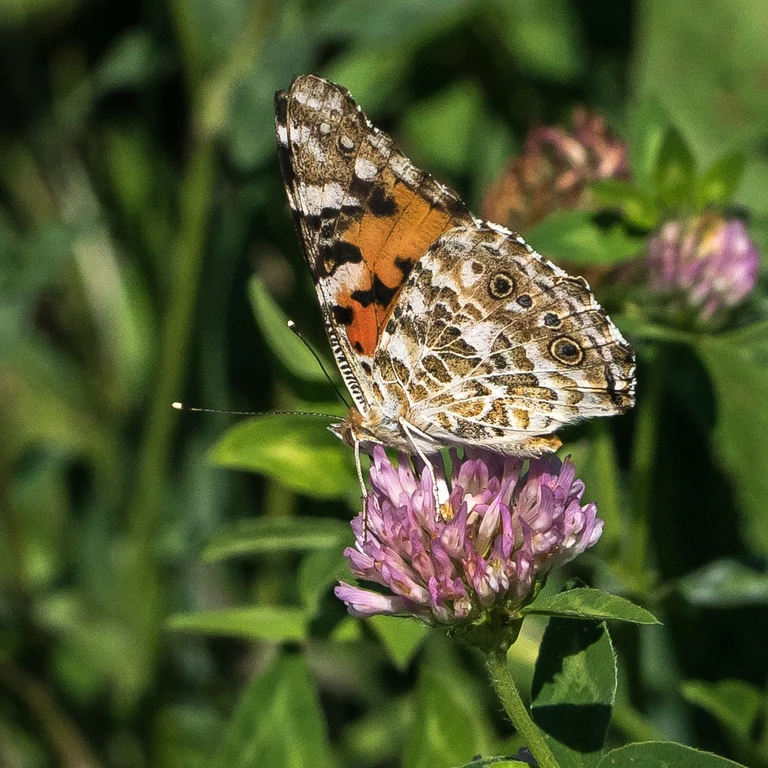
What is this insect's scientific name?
Vanessa cardui
